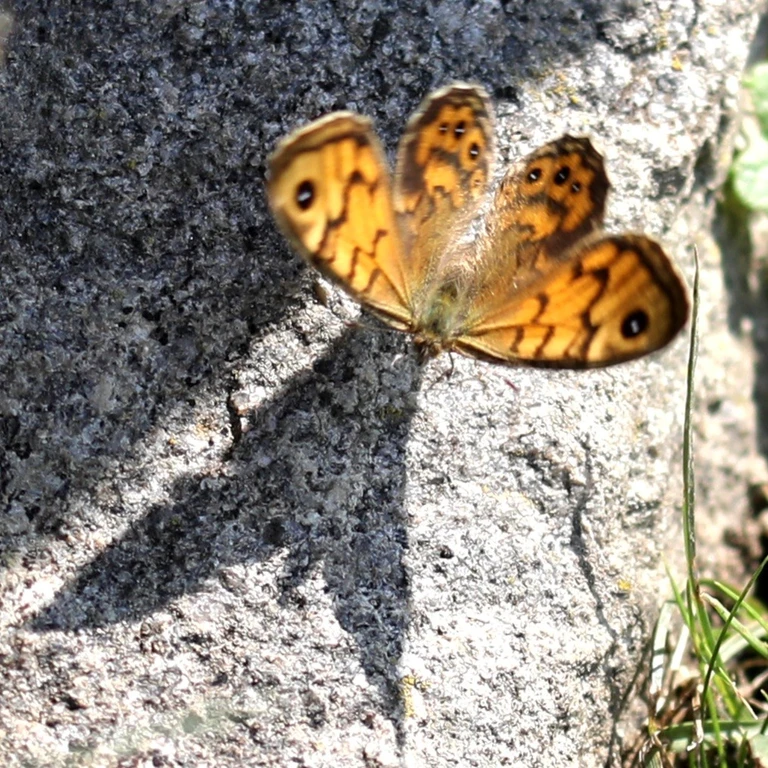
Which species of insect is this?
Lasiommata megera (also Pararge megera)
